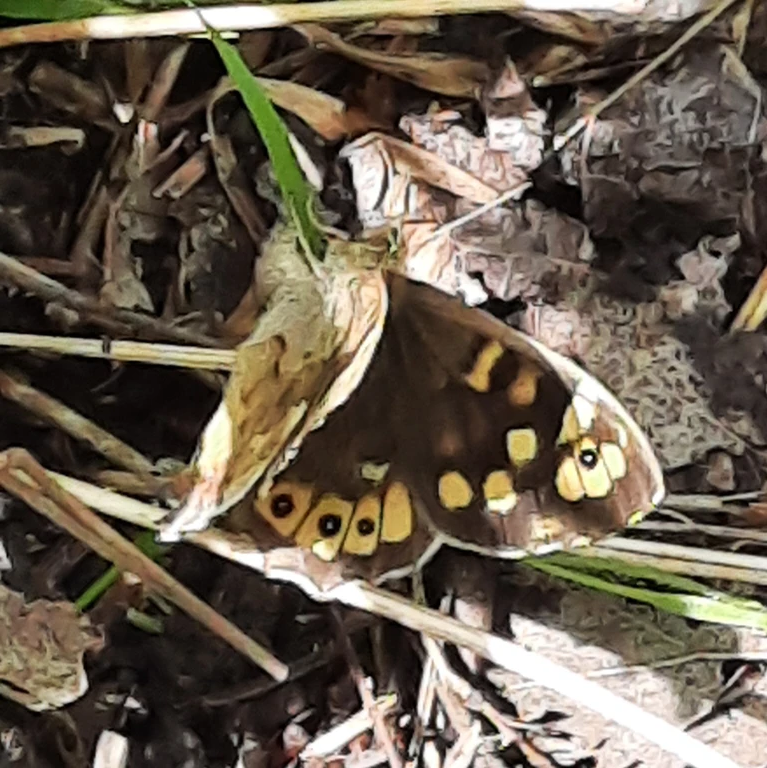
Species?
Pararge aegeria
